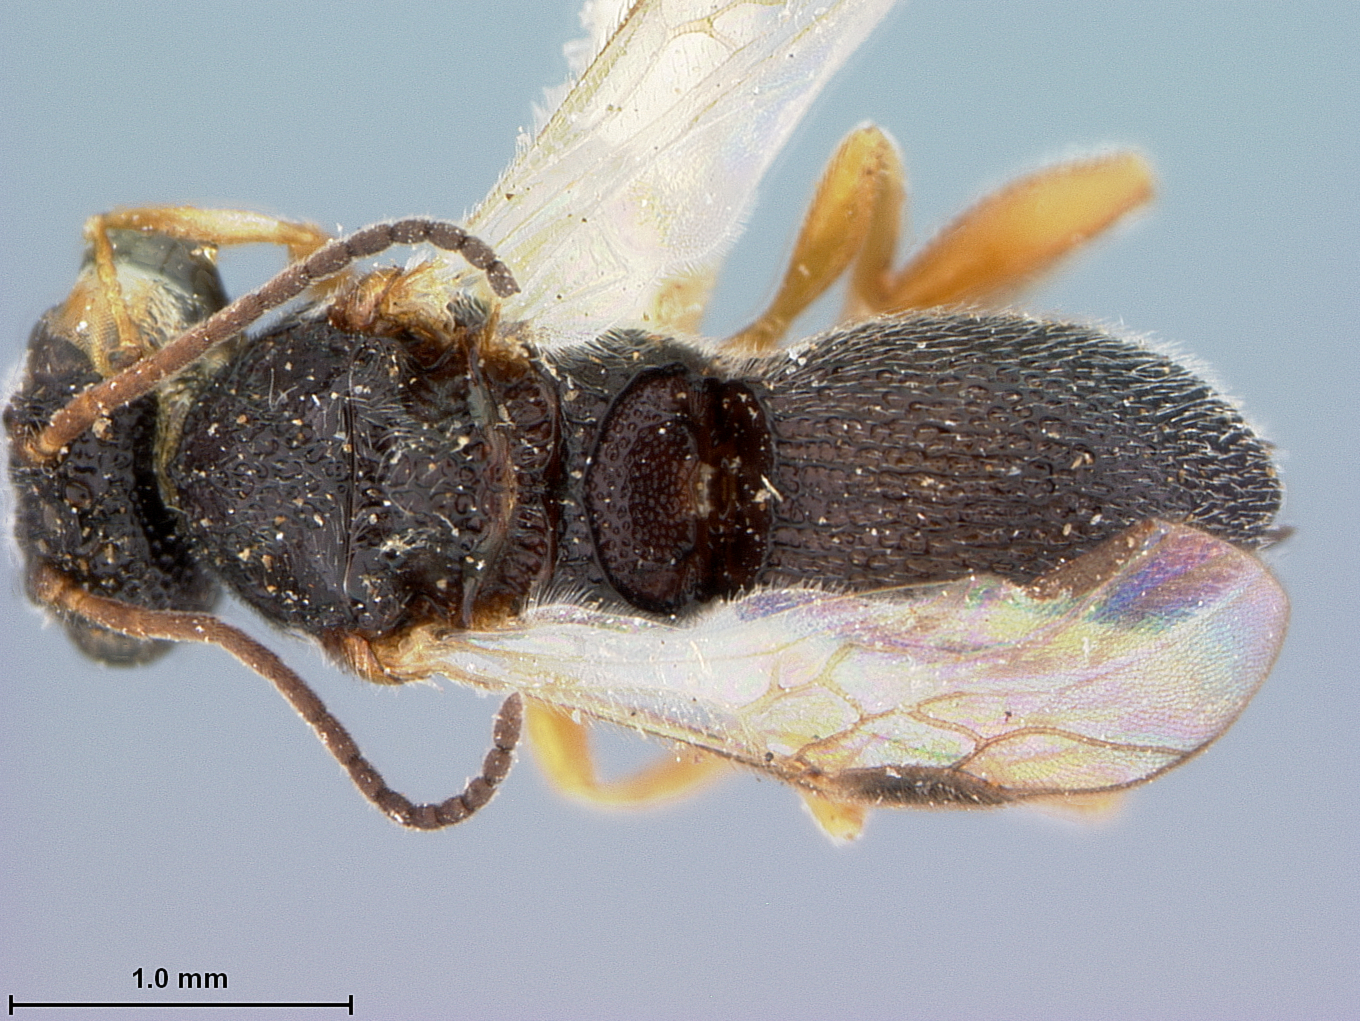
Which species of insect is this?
Urosigalphus anthonomi
